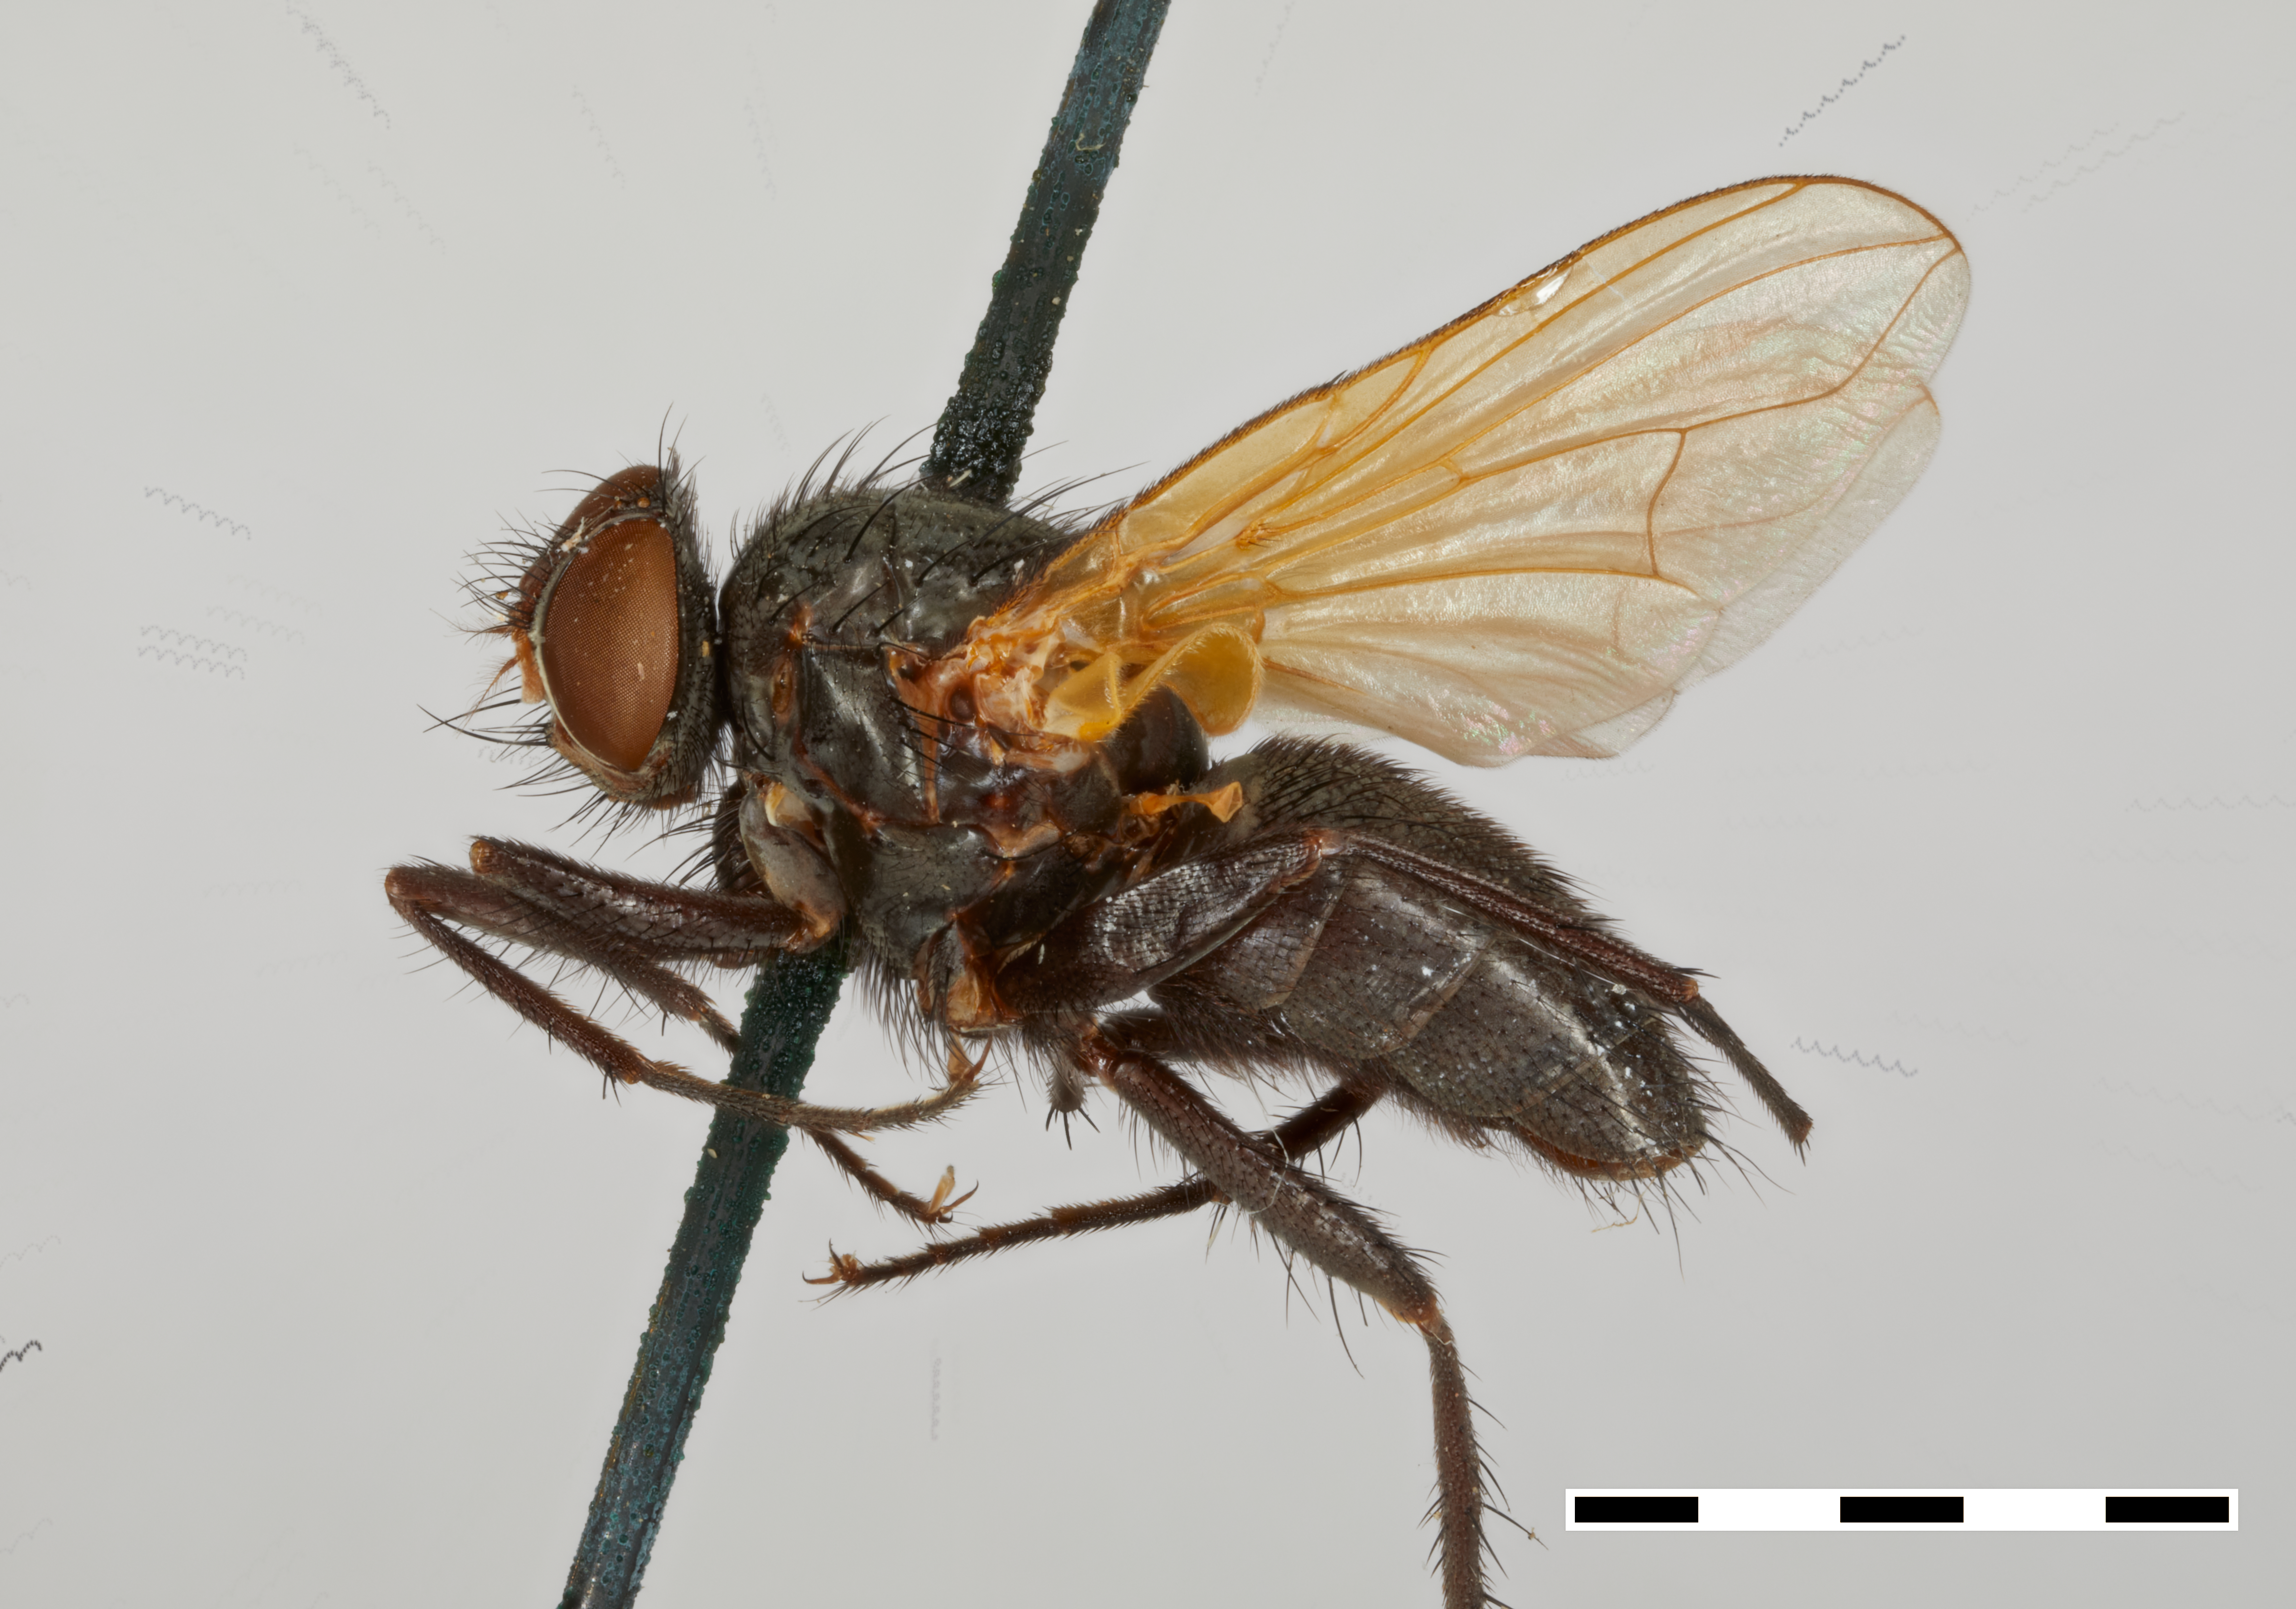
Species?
Chaetona flavipennis (also Melanomya flavipennis)
